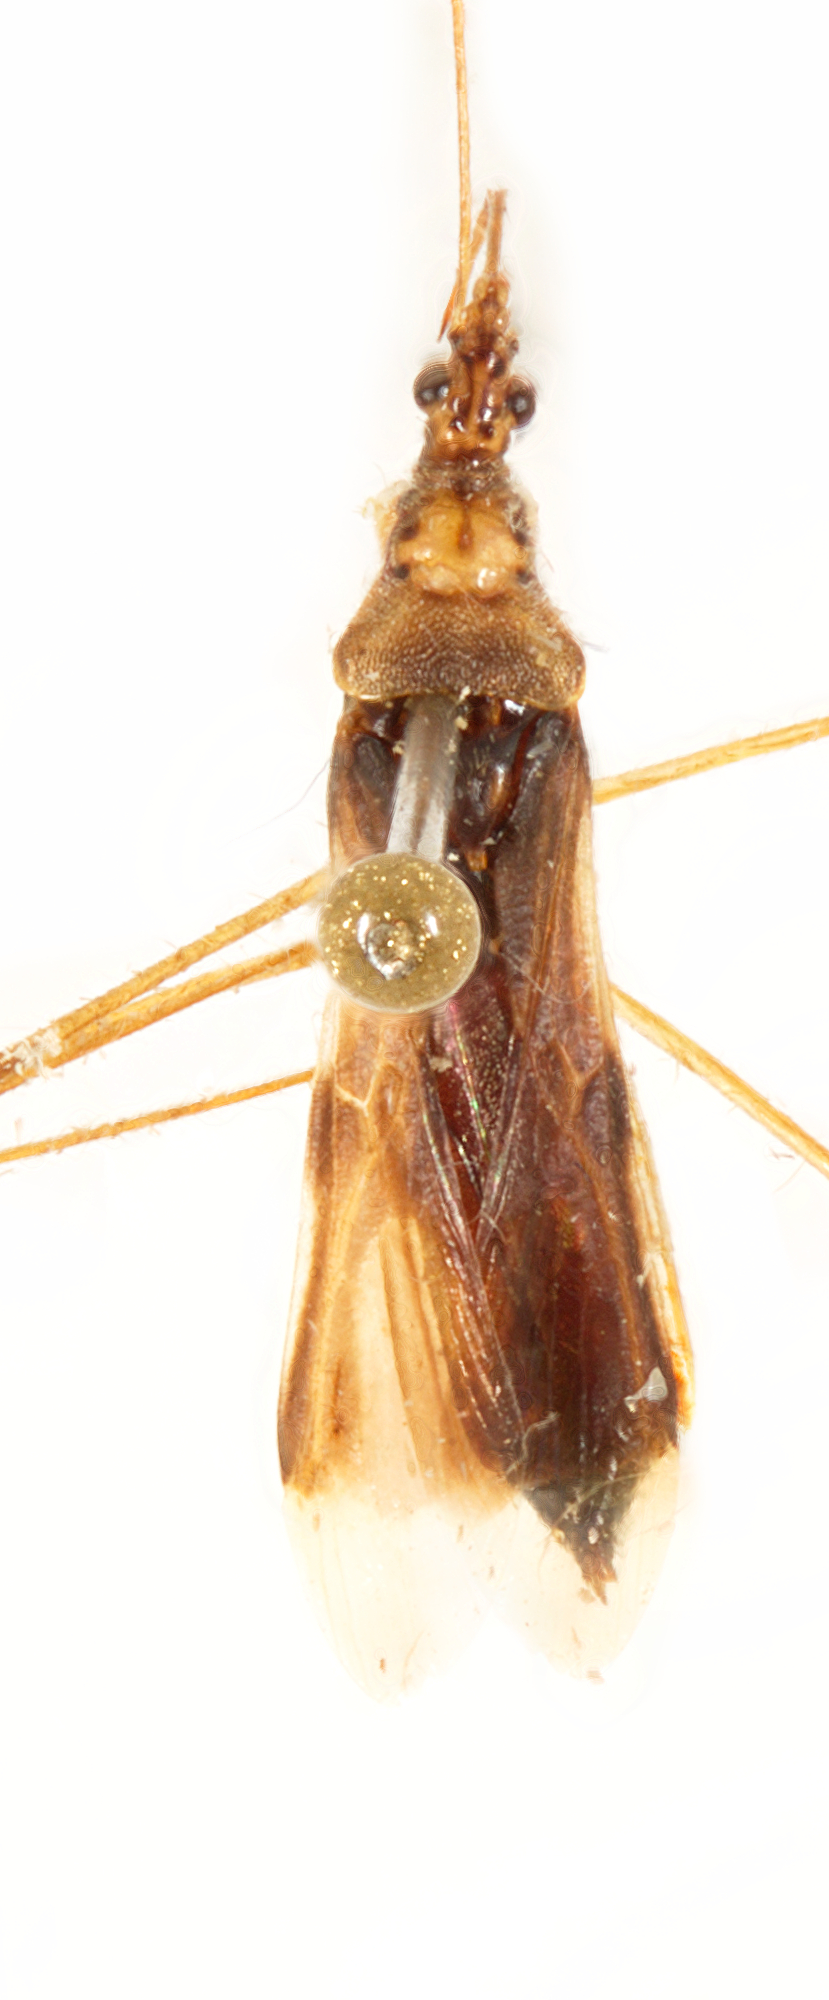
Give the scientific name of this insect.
Gorpis papuanus
